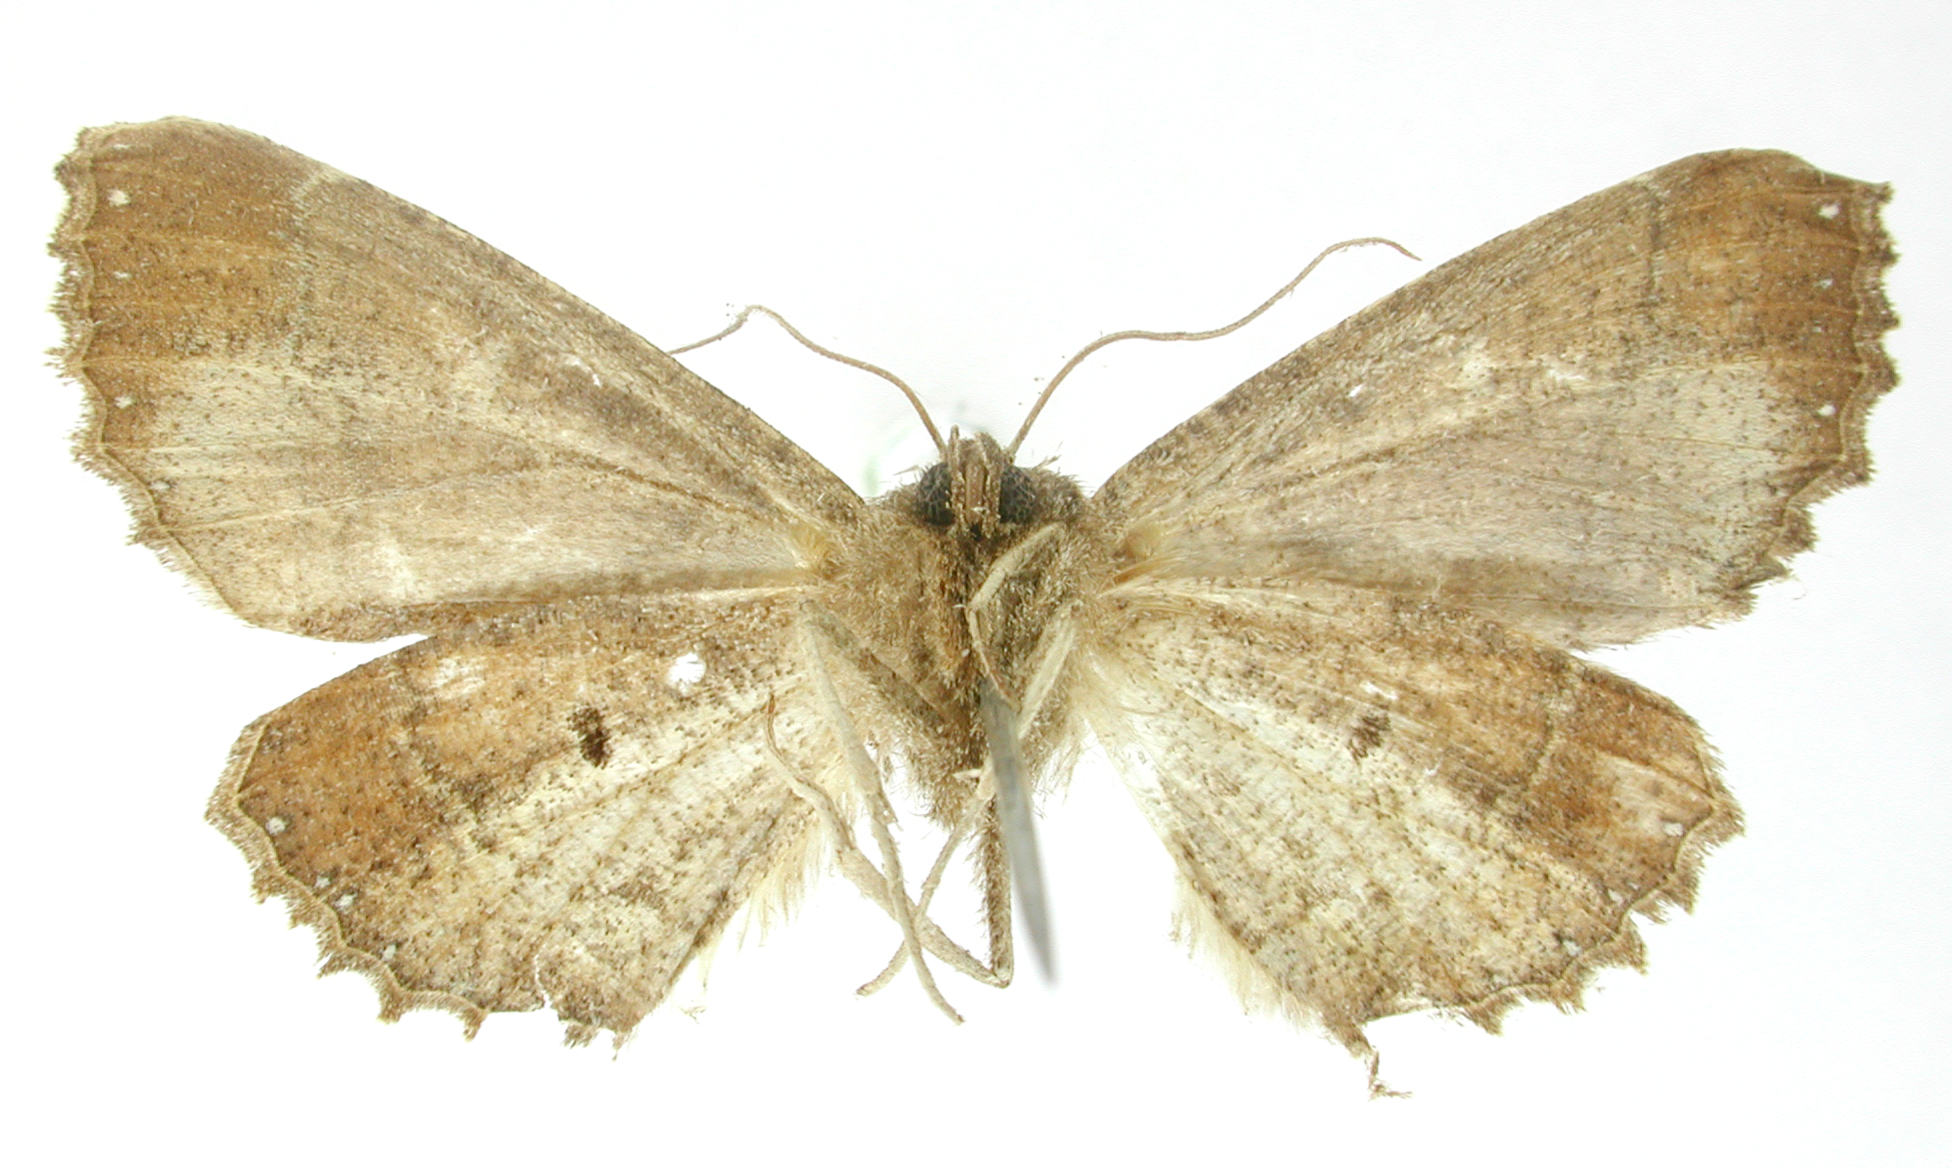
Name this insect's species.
Azelina attagena
